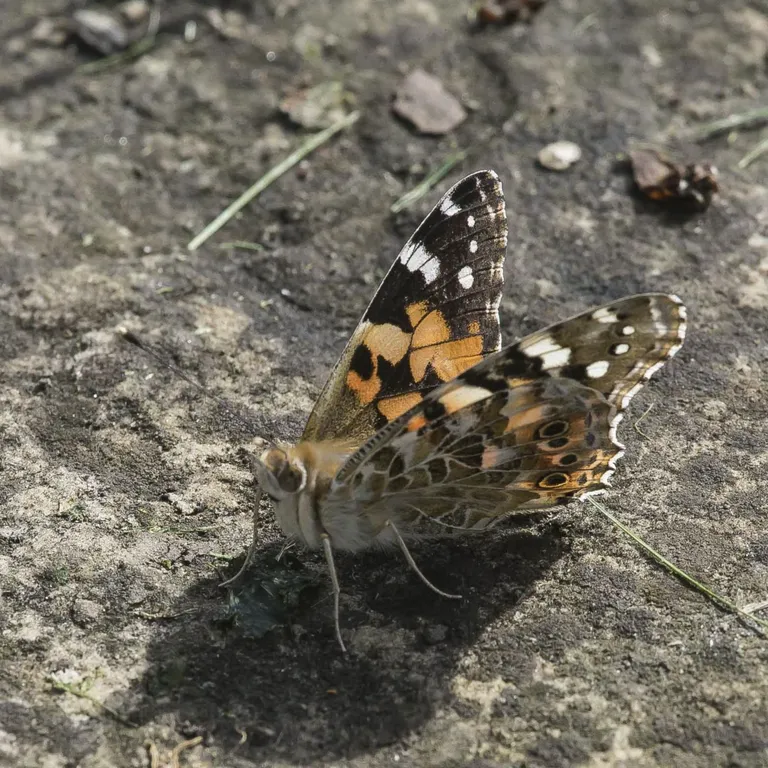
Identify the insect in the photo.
Vanessa cardui
